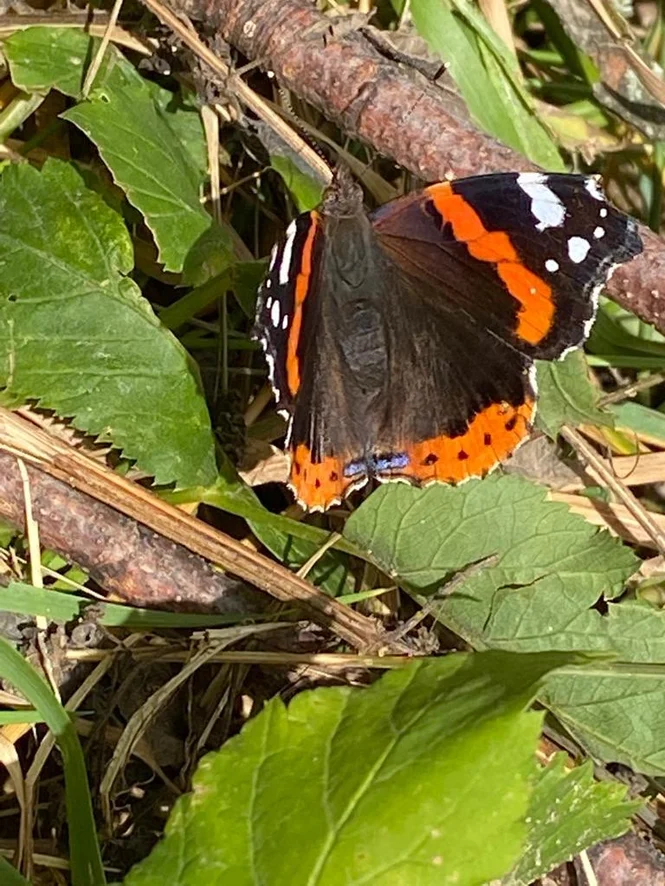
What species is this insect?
Vanessa atalanta
